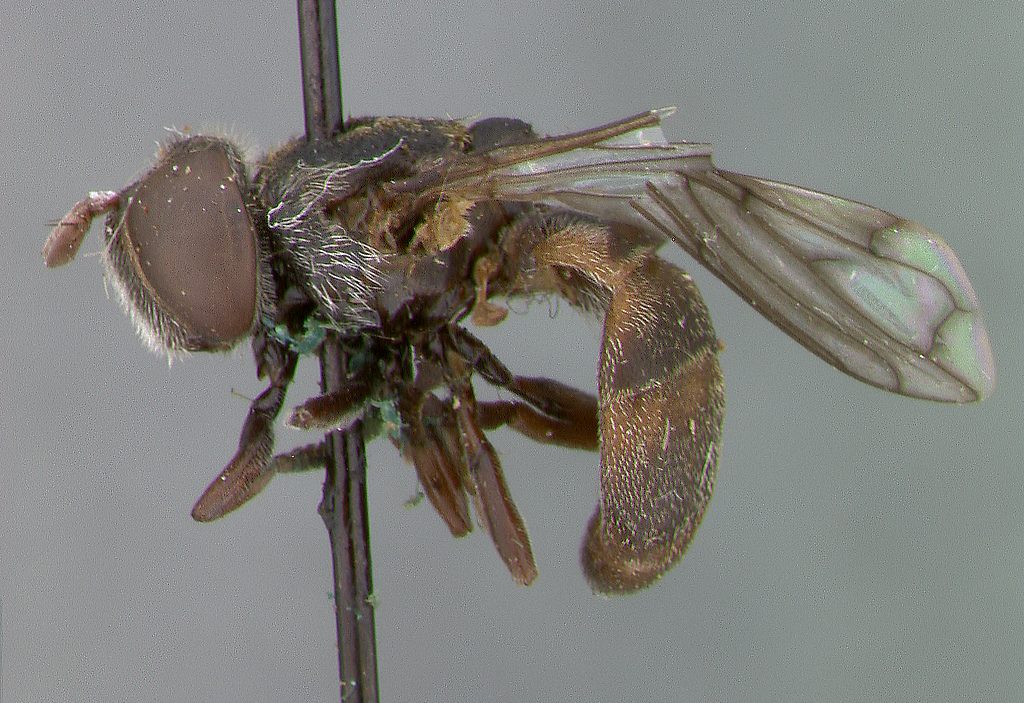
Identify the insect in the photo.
Microdon brachycerus
